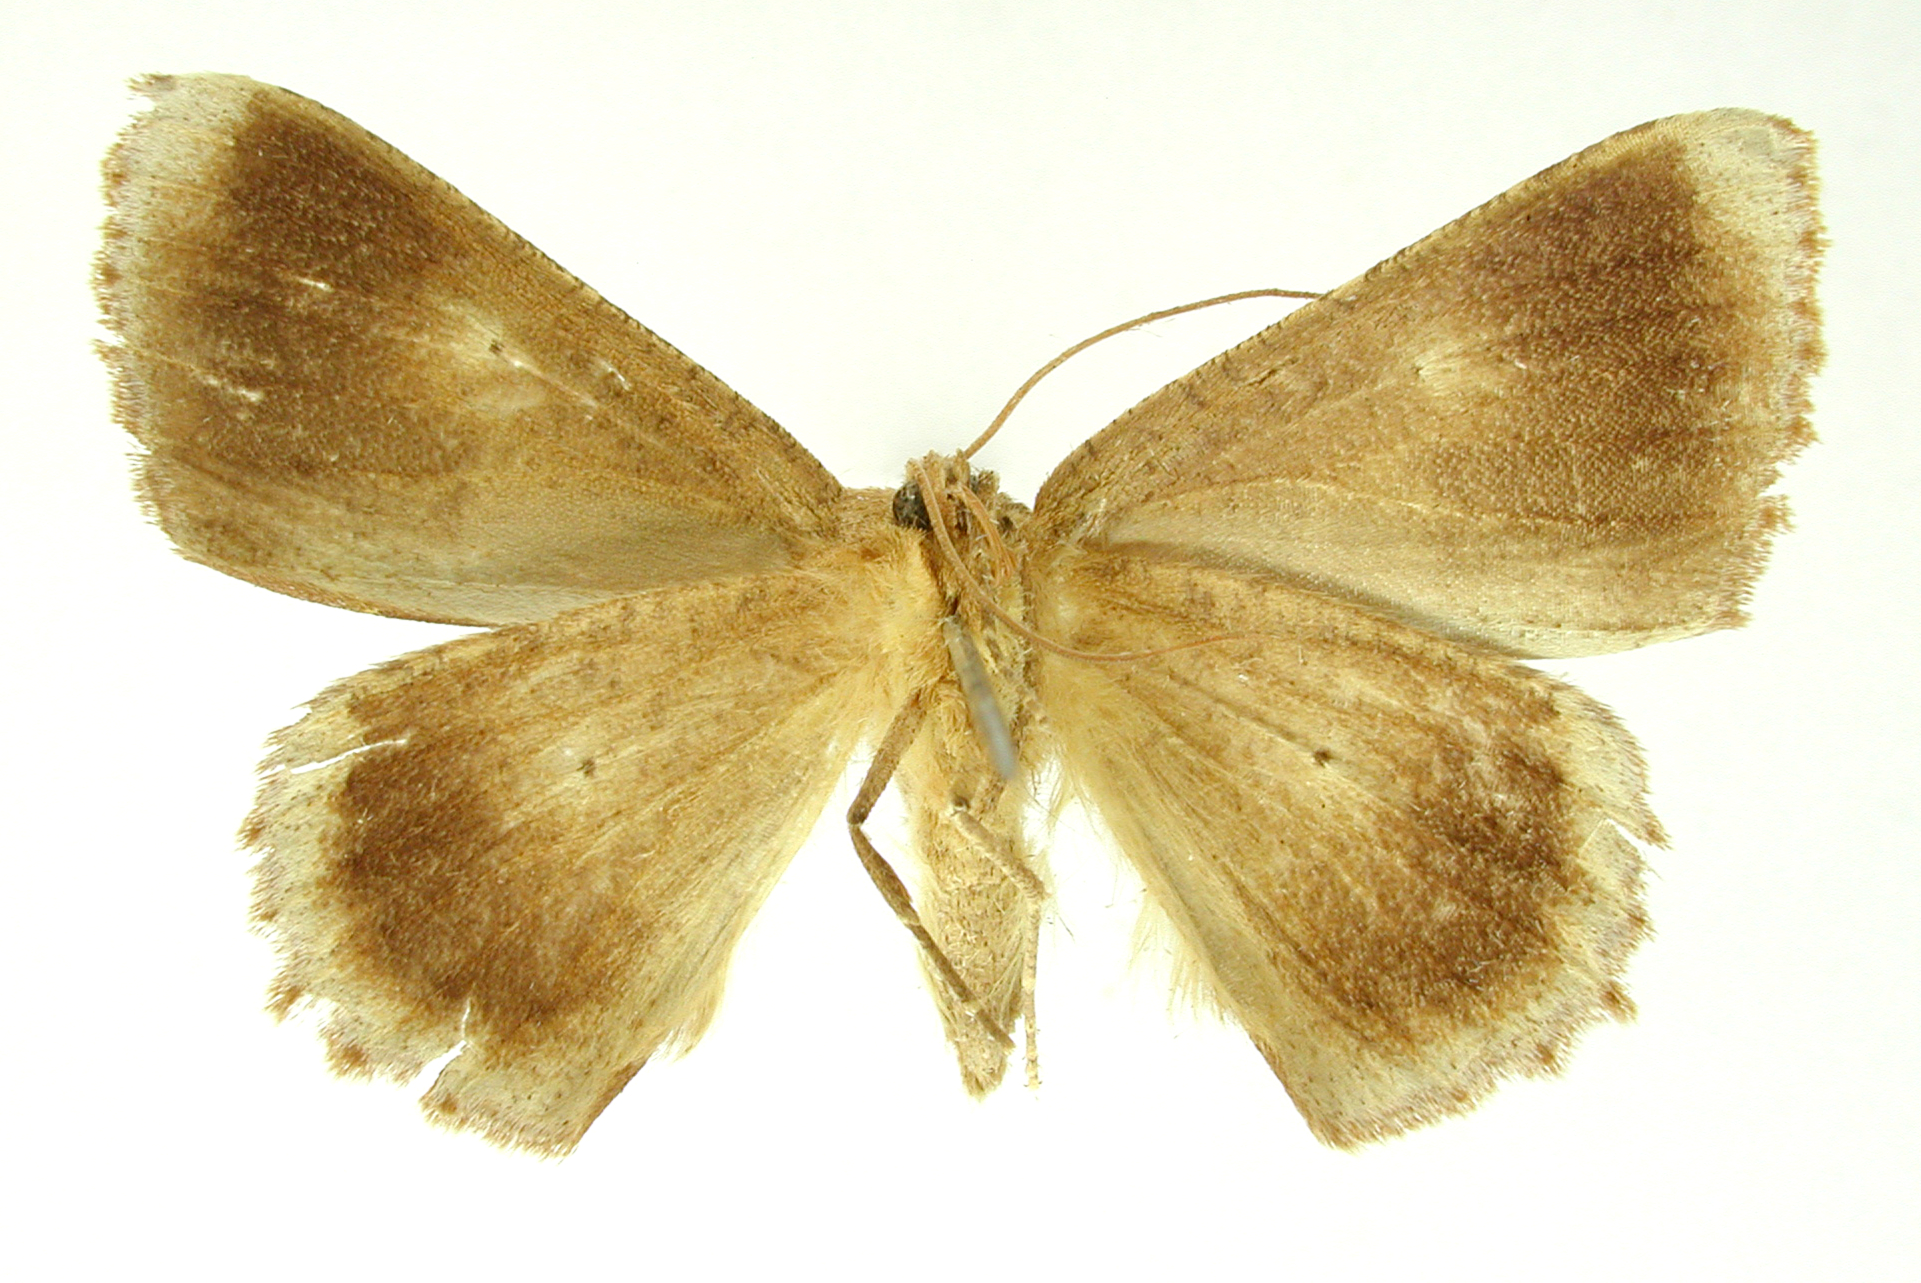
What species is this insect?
Sabulodes franciseata
